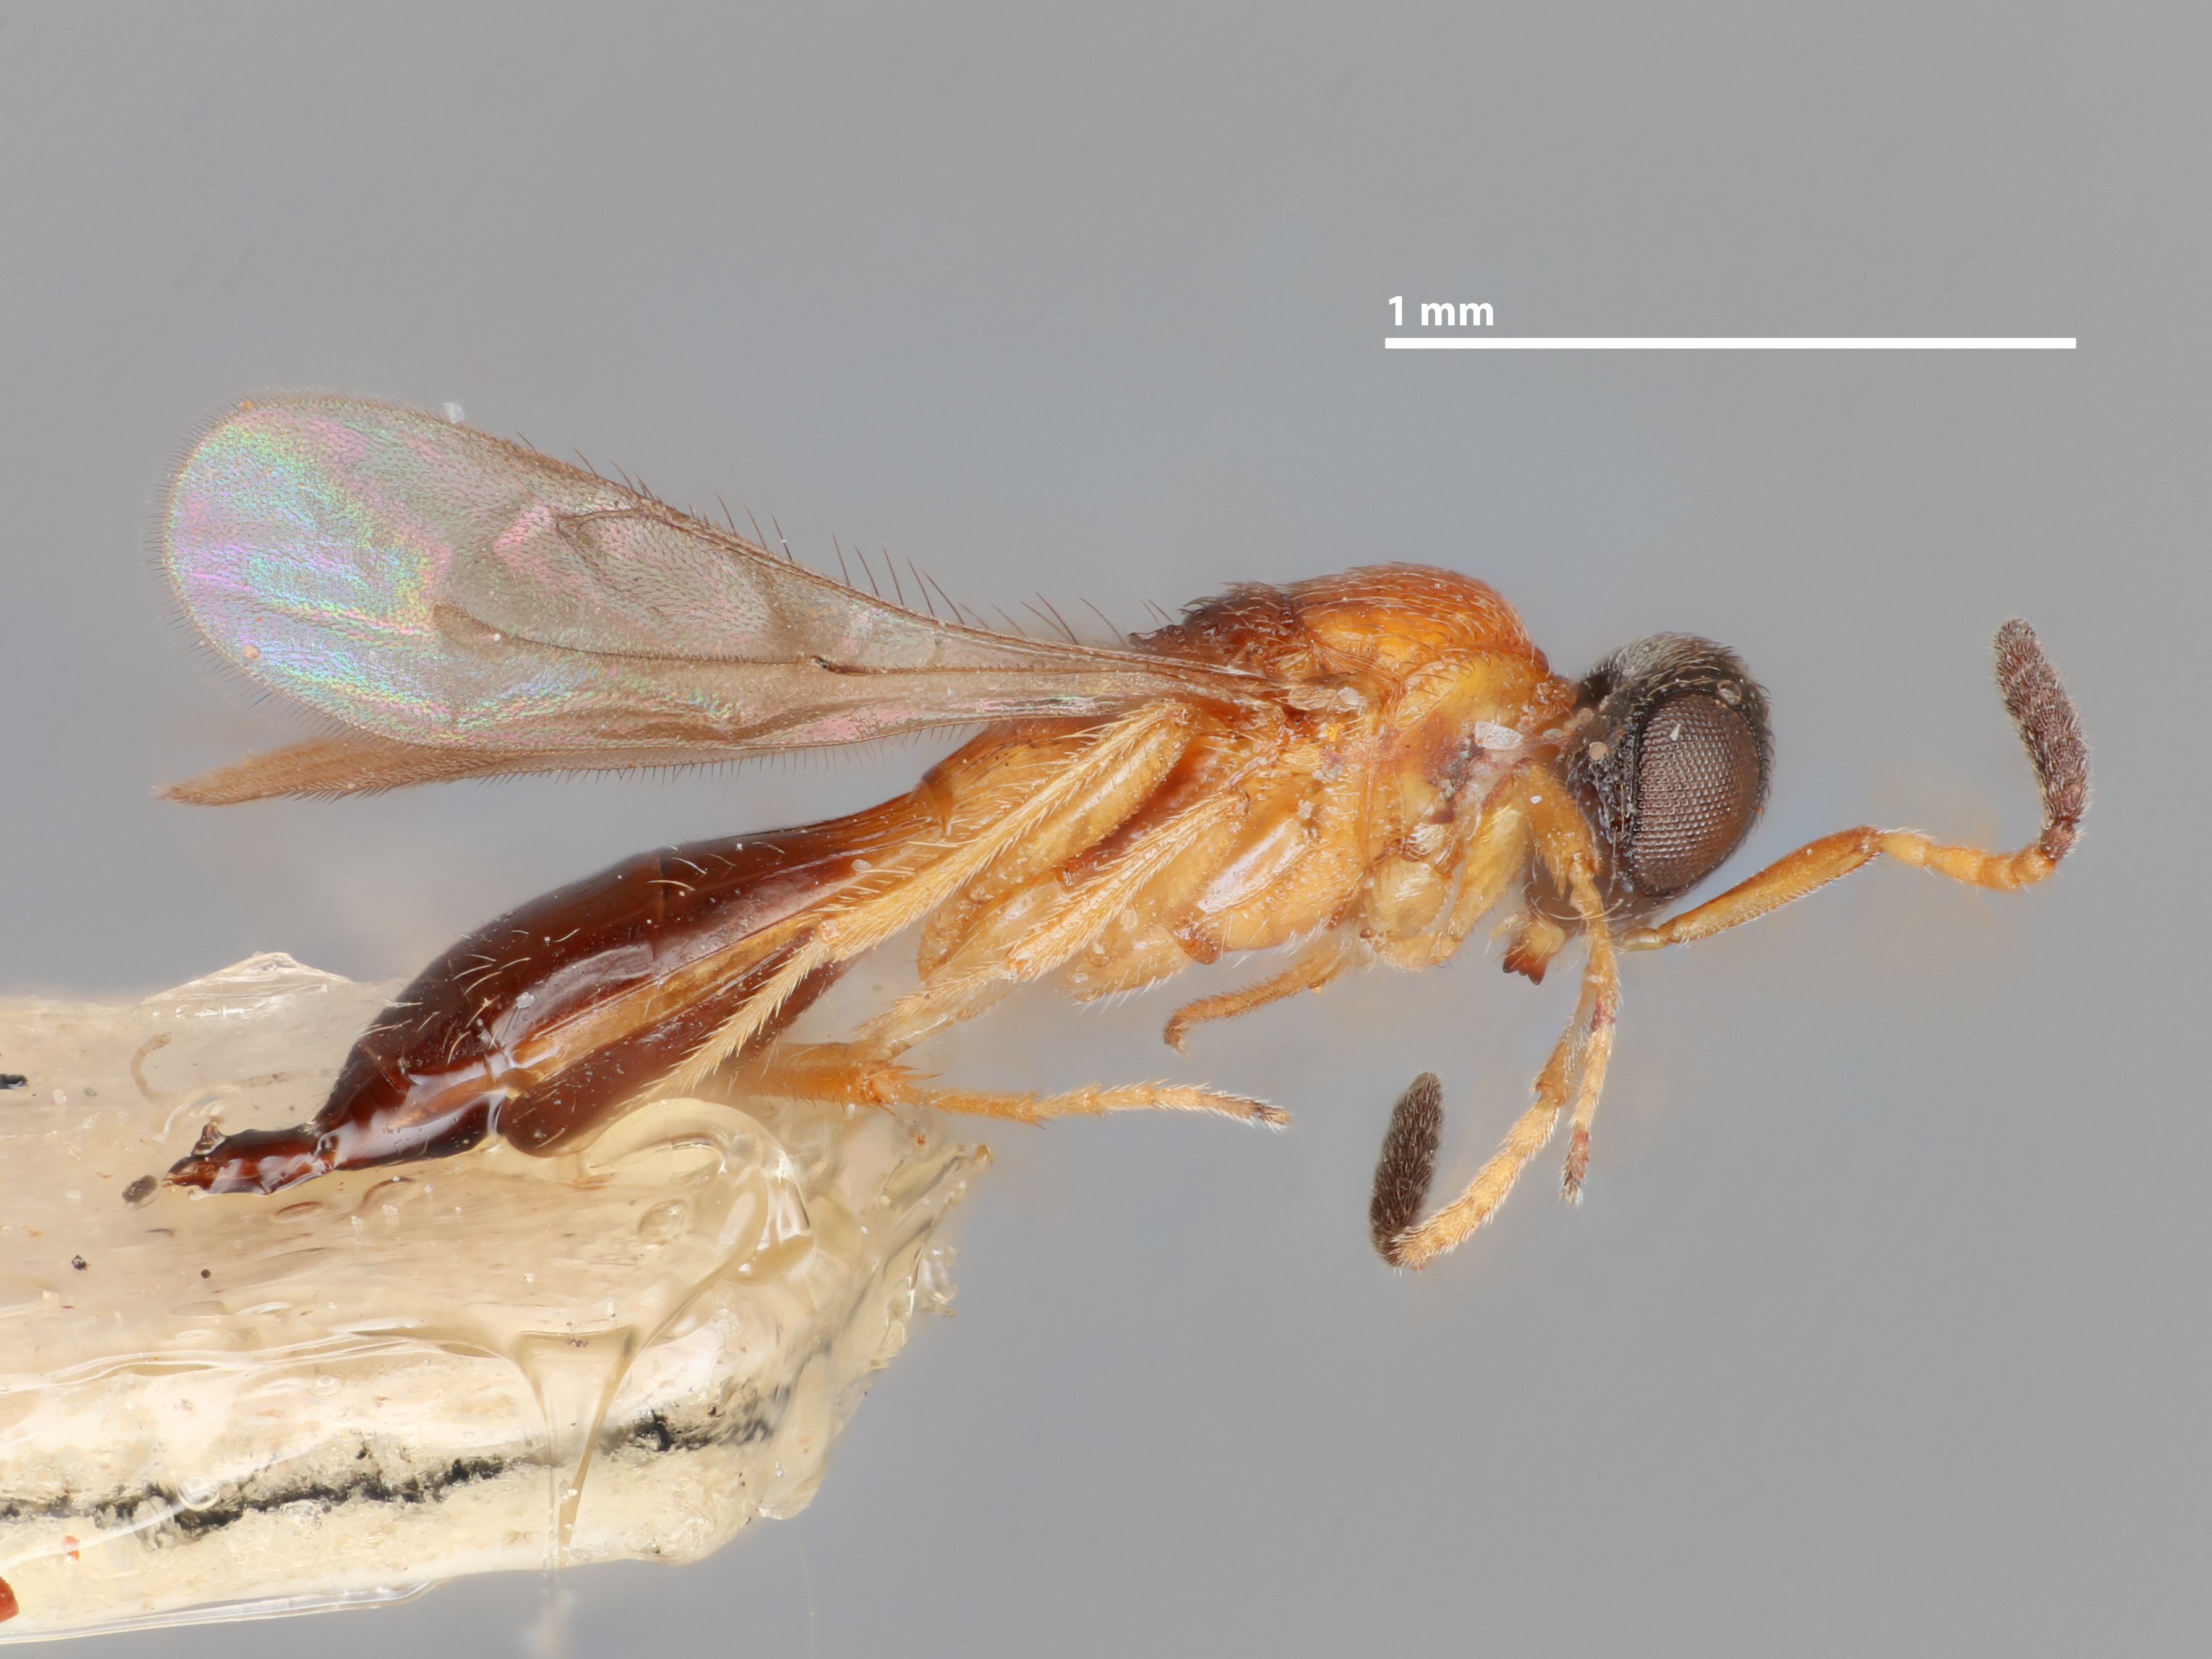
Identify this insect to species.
Calliscelio orientalis
